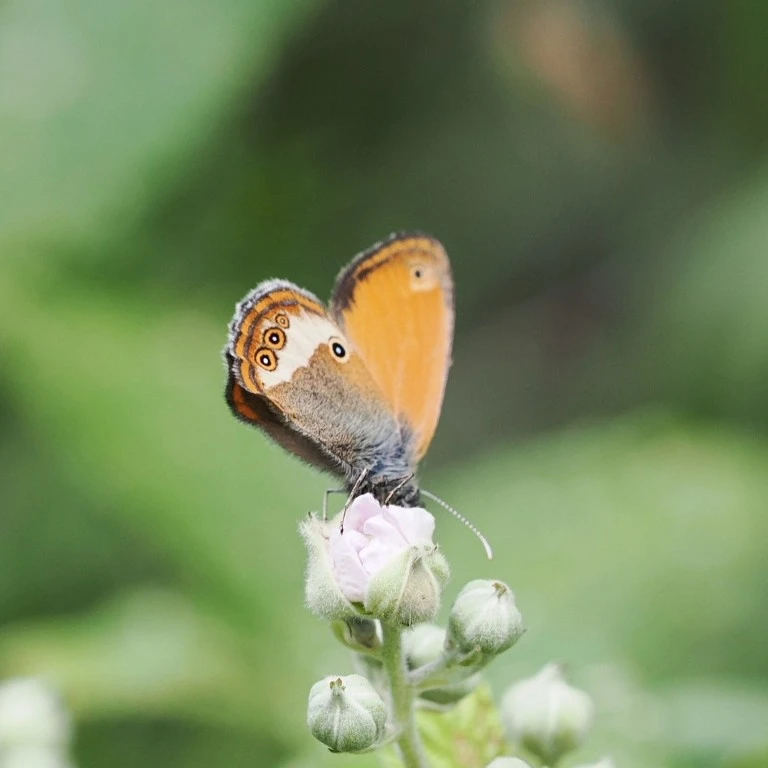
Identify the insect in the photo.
Coenonympha arcania
